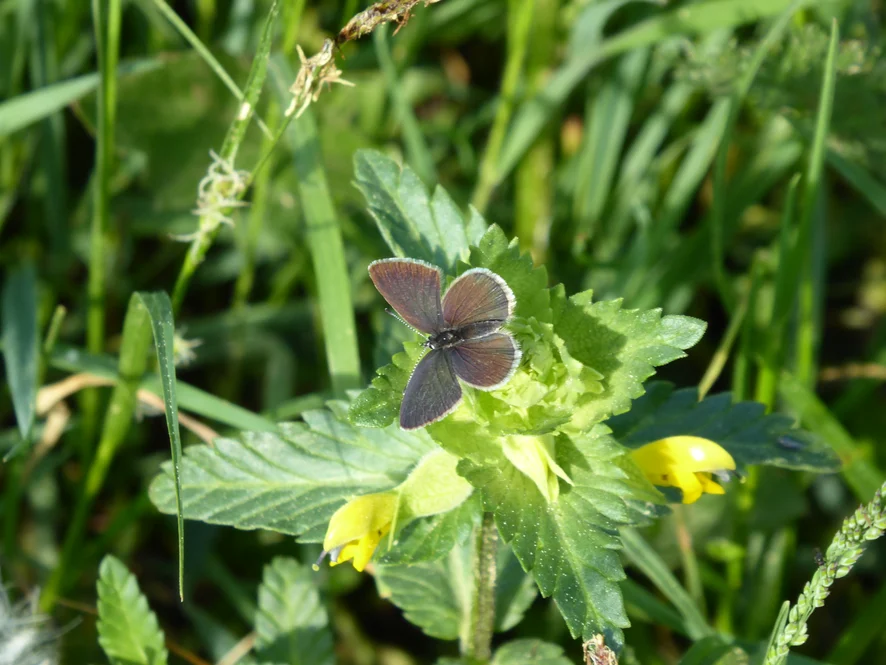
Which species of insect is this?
Cupido minimus
